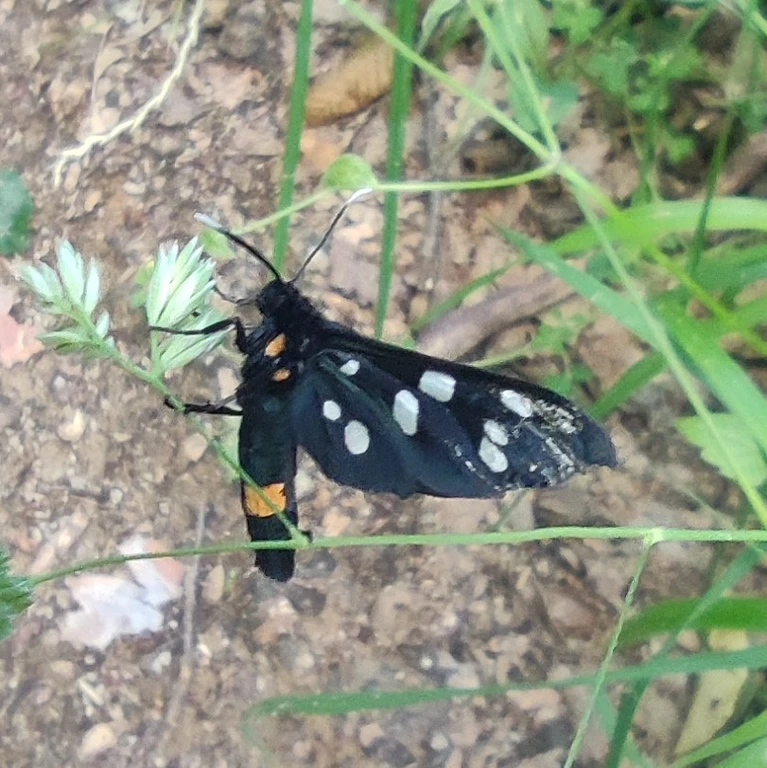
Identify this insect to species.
Amata phegea
